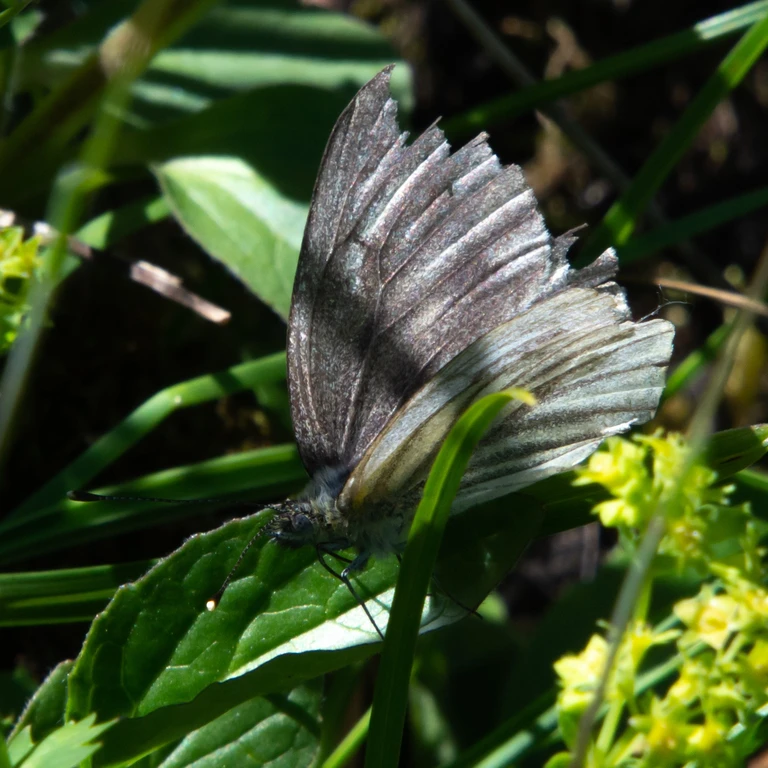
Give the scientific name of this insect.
Pieris bryoniae
